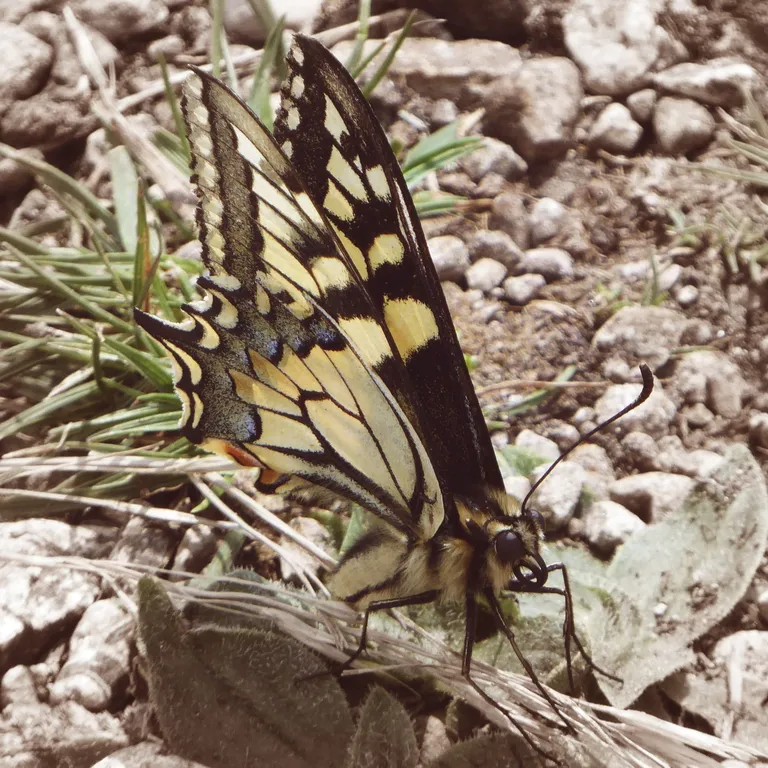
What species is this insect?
Papilio machaon
